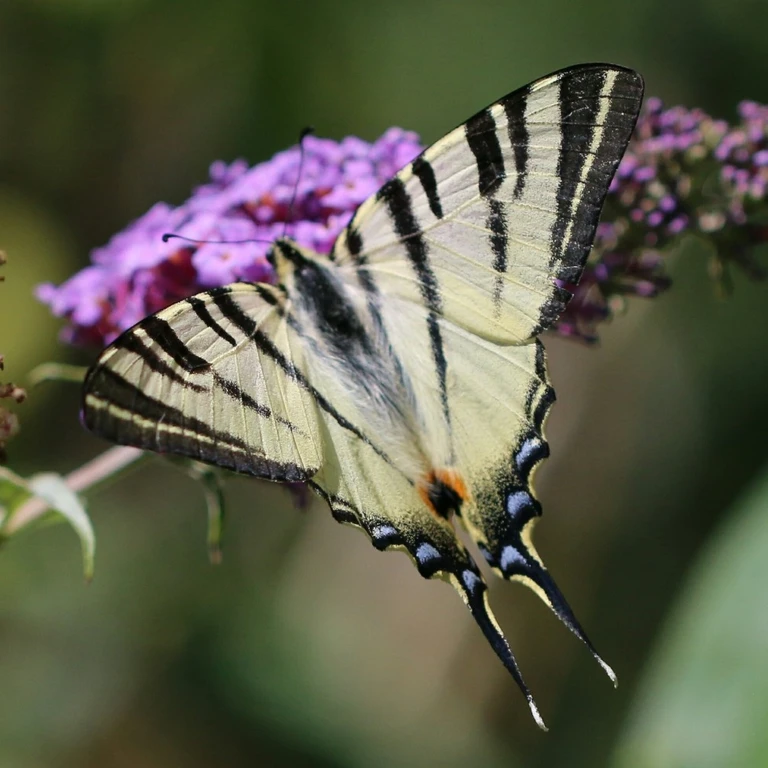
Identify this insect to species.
Iphiclides podalirius
